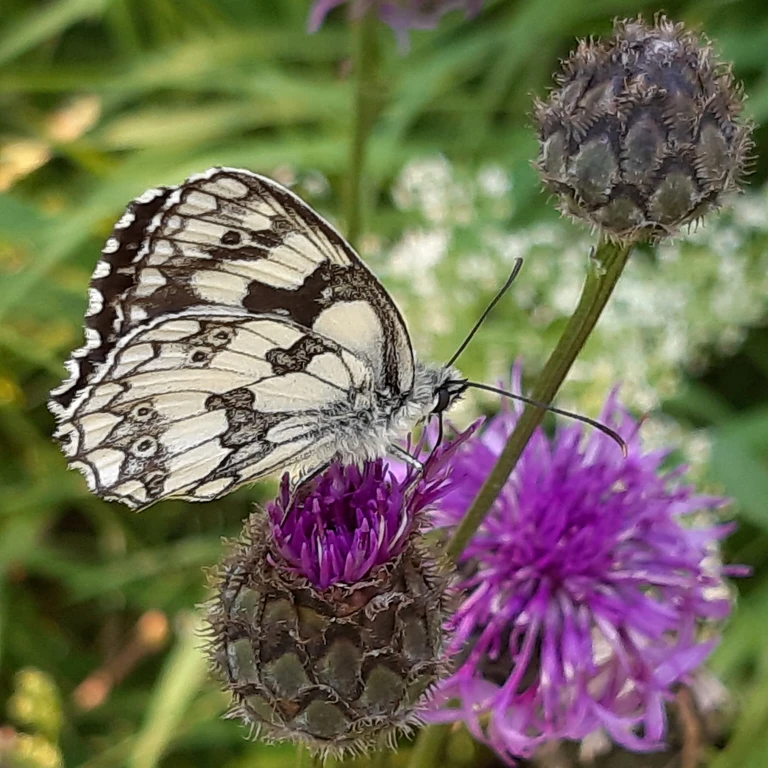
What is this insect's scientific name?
Melanargia galathea
